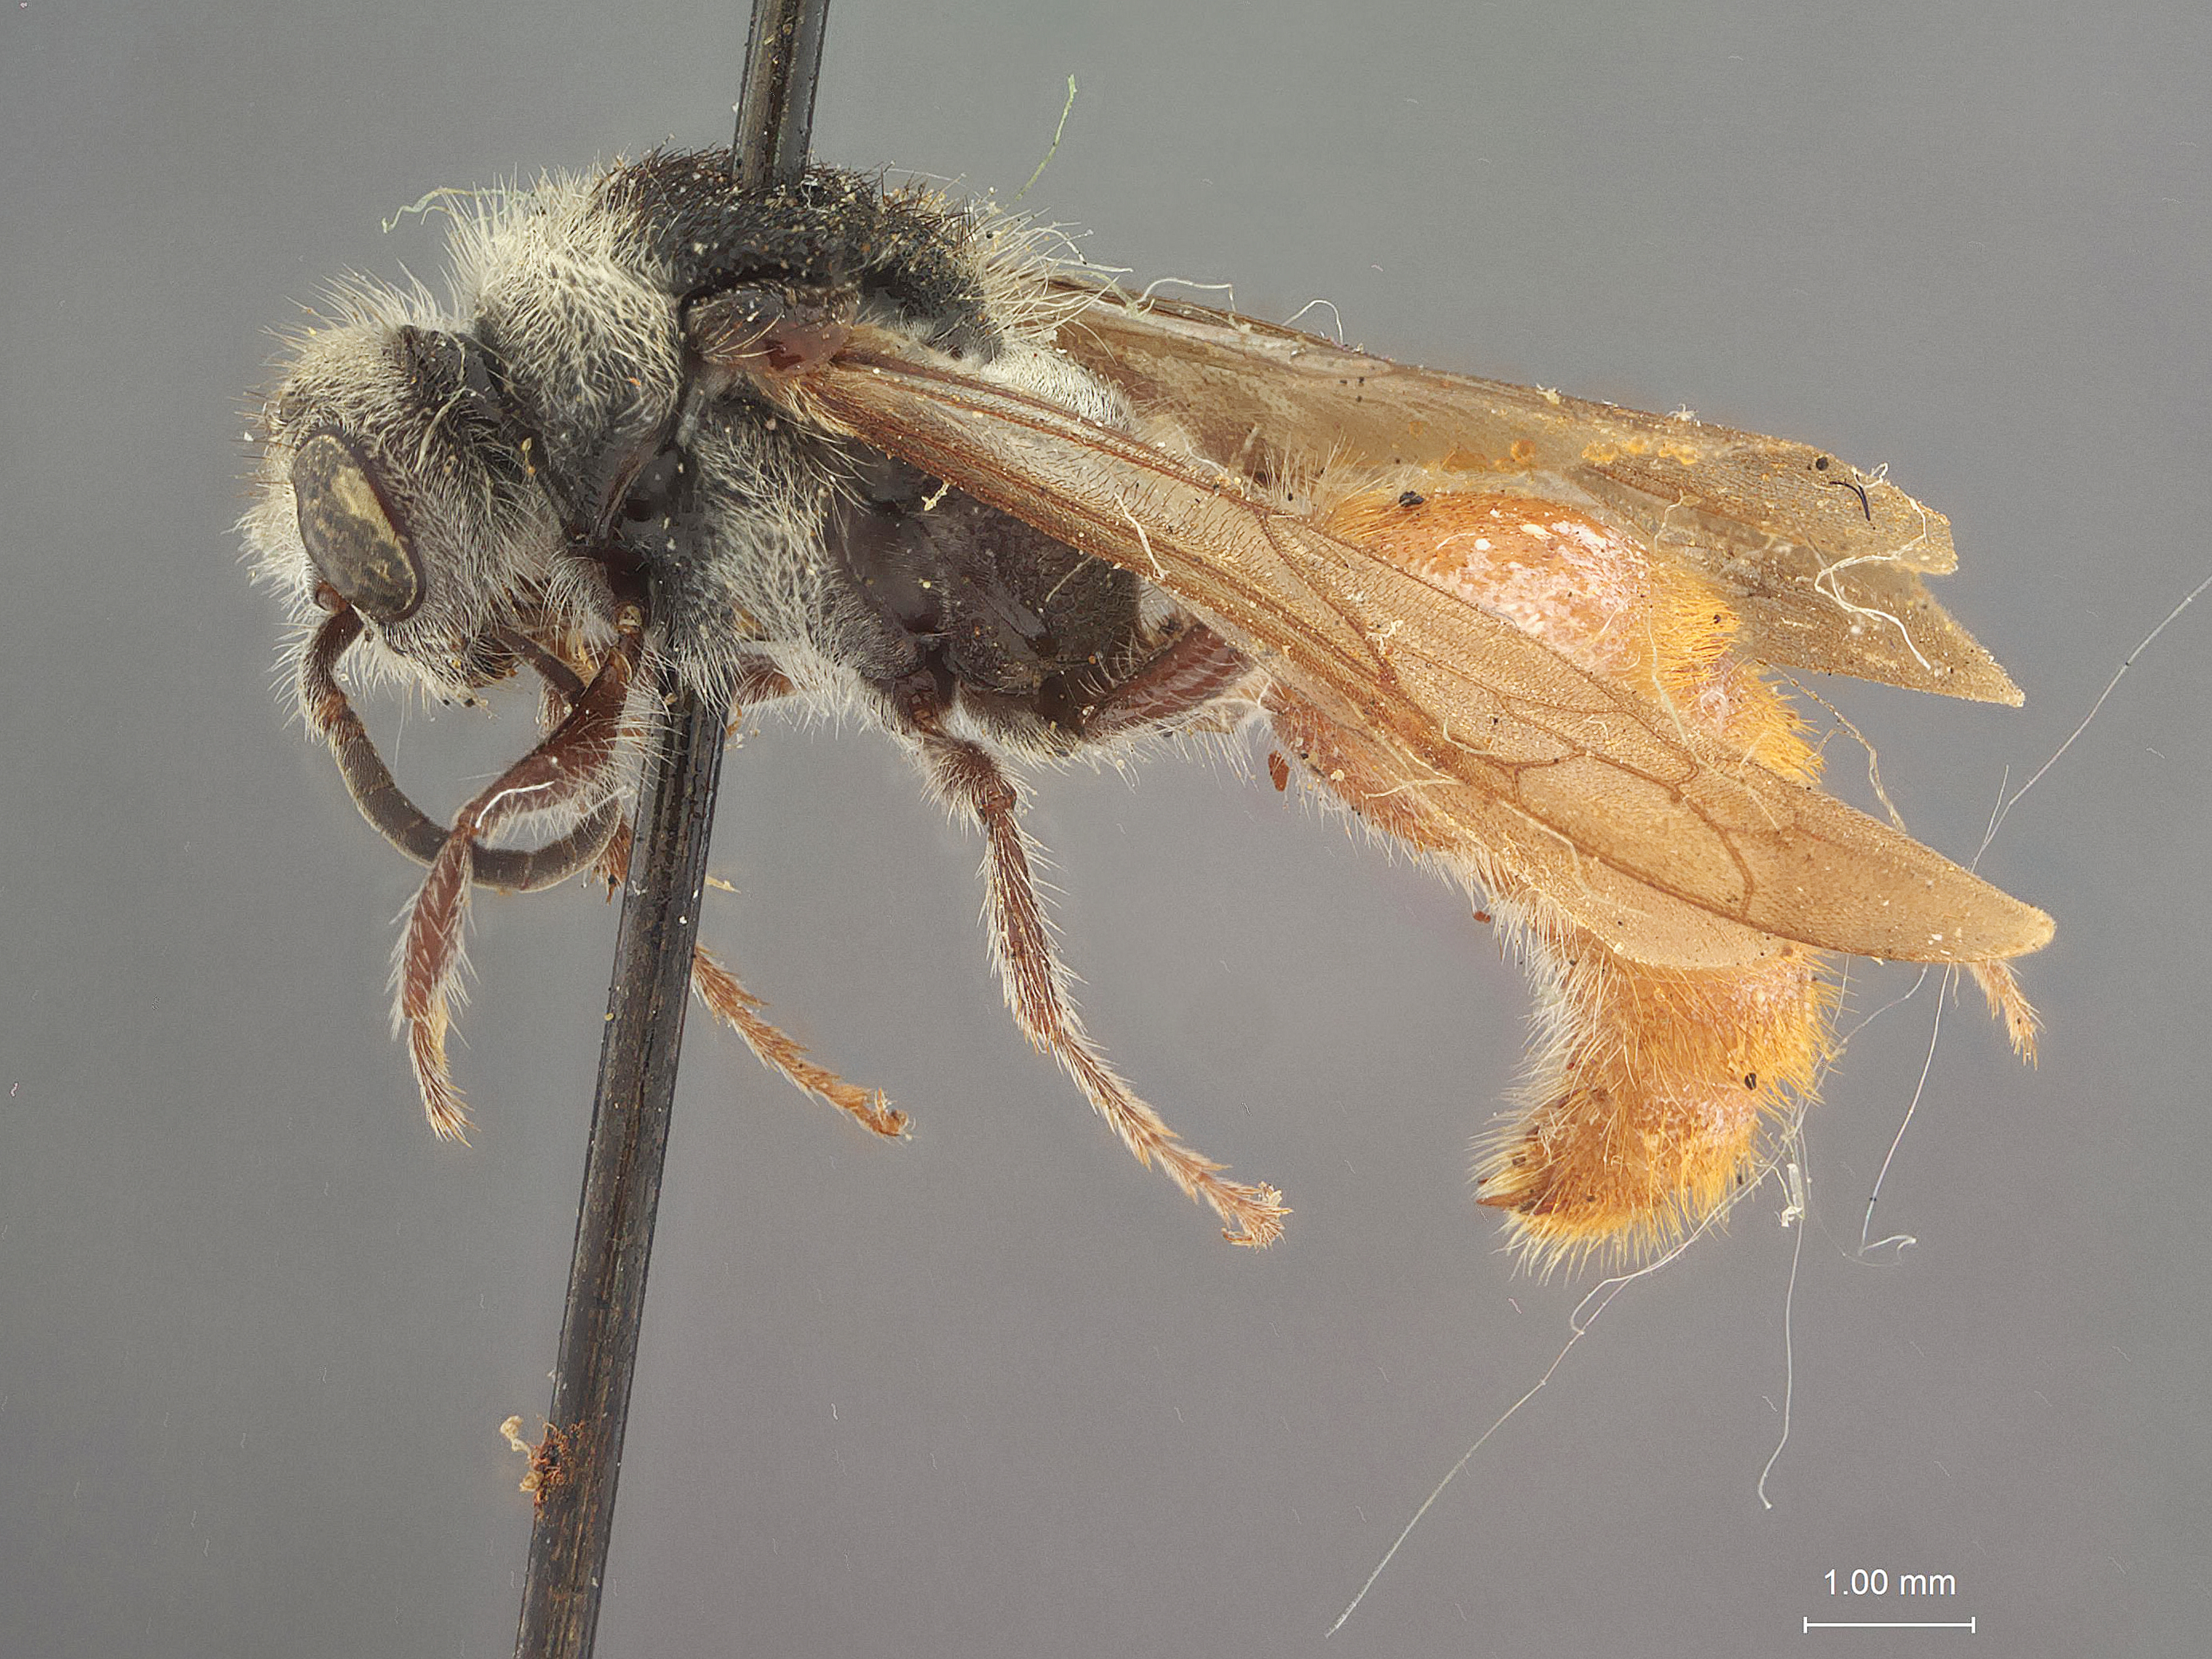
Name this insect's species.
Timulla neobule
